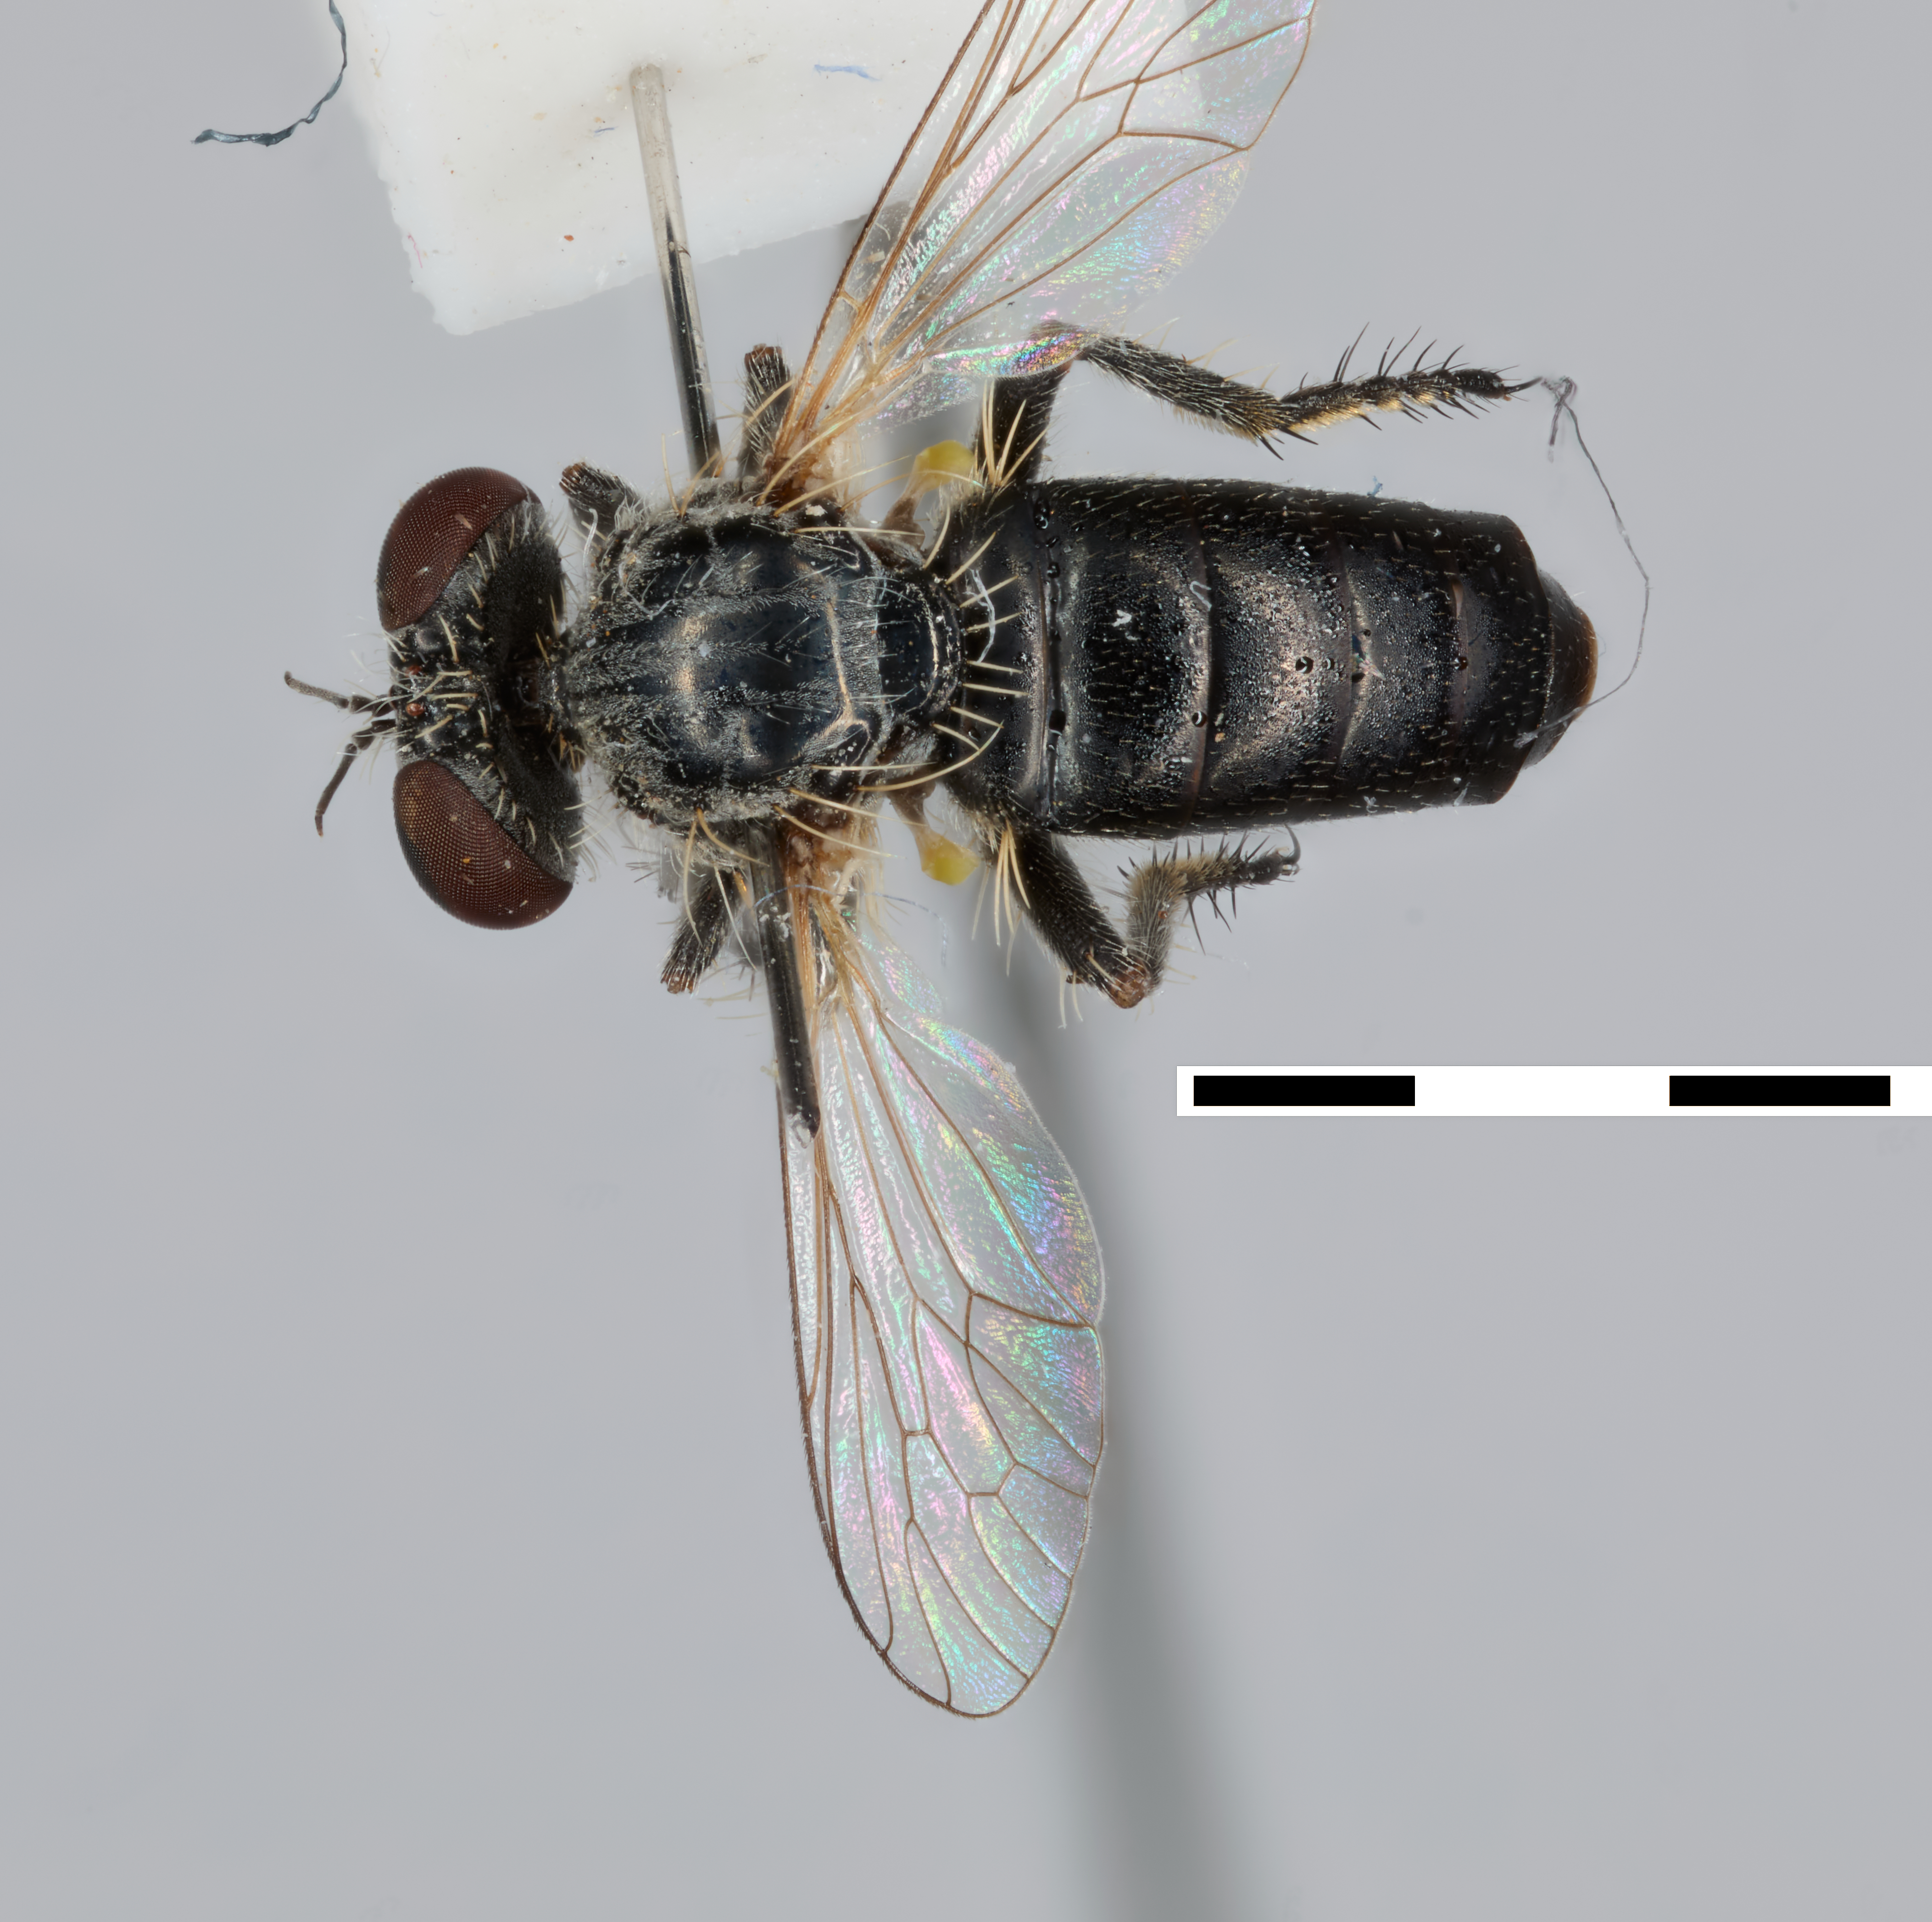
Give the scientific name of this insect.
Acnephalomyia metallicoindica
